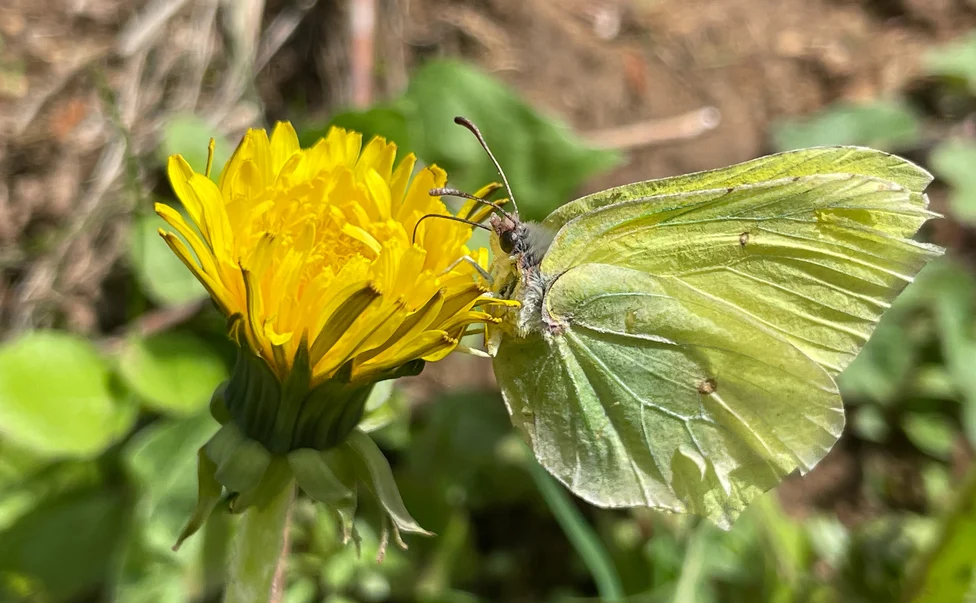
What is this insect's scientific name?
Gonepteryx rhamni
